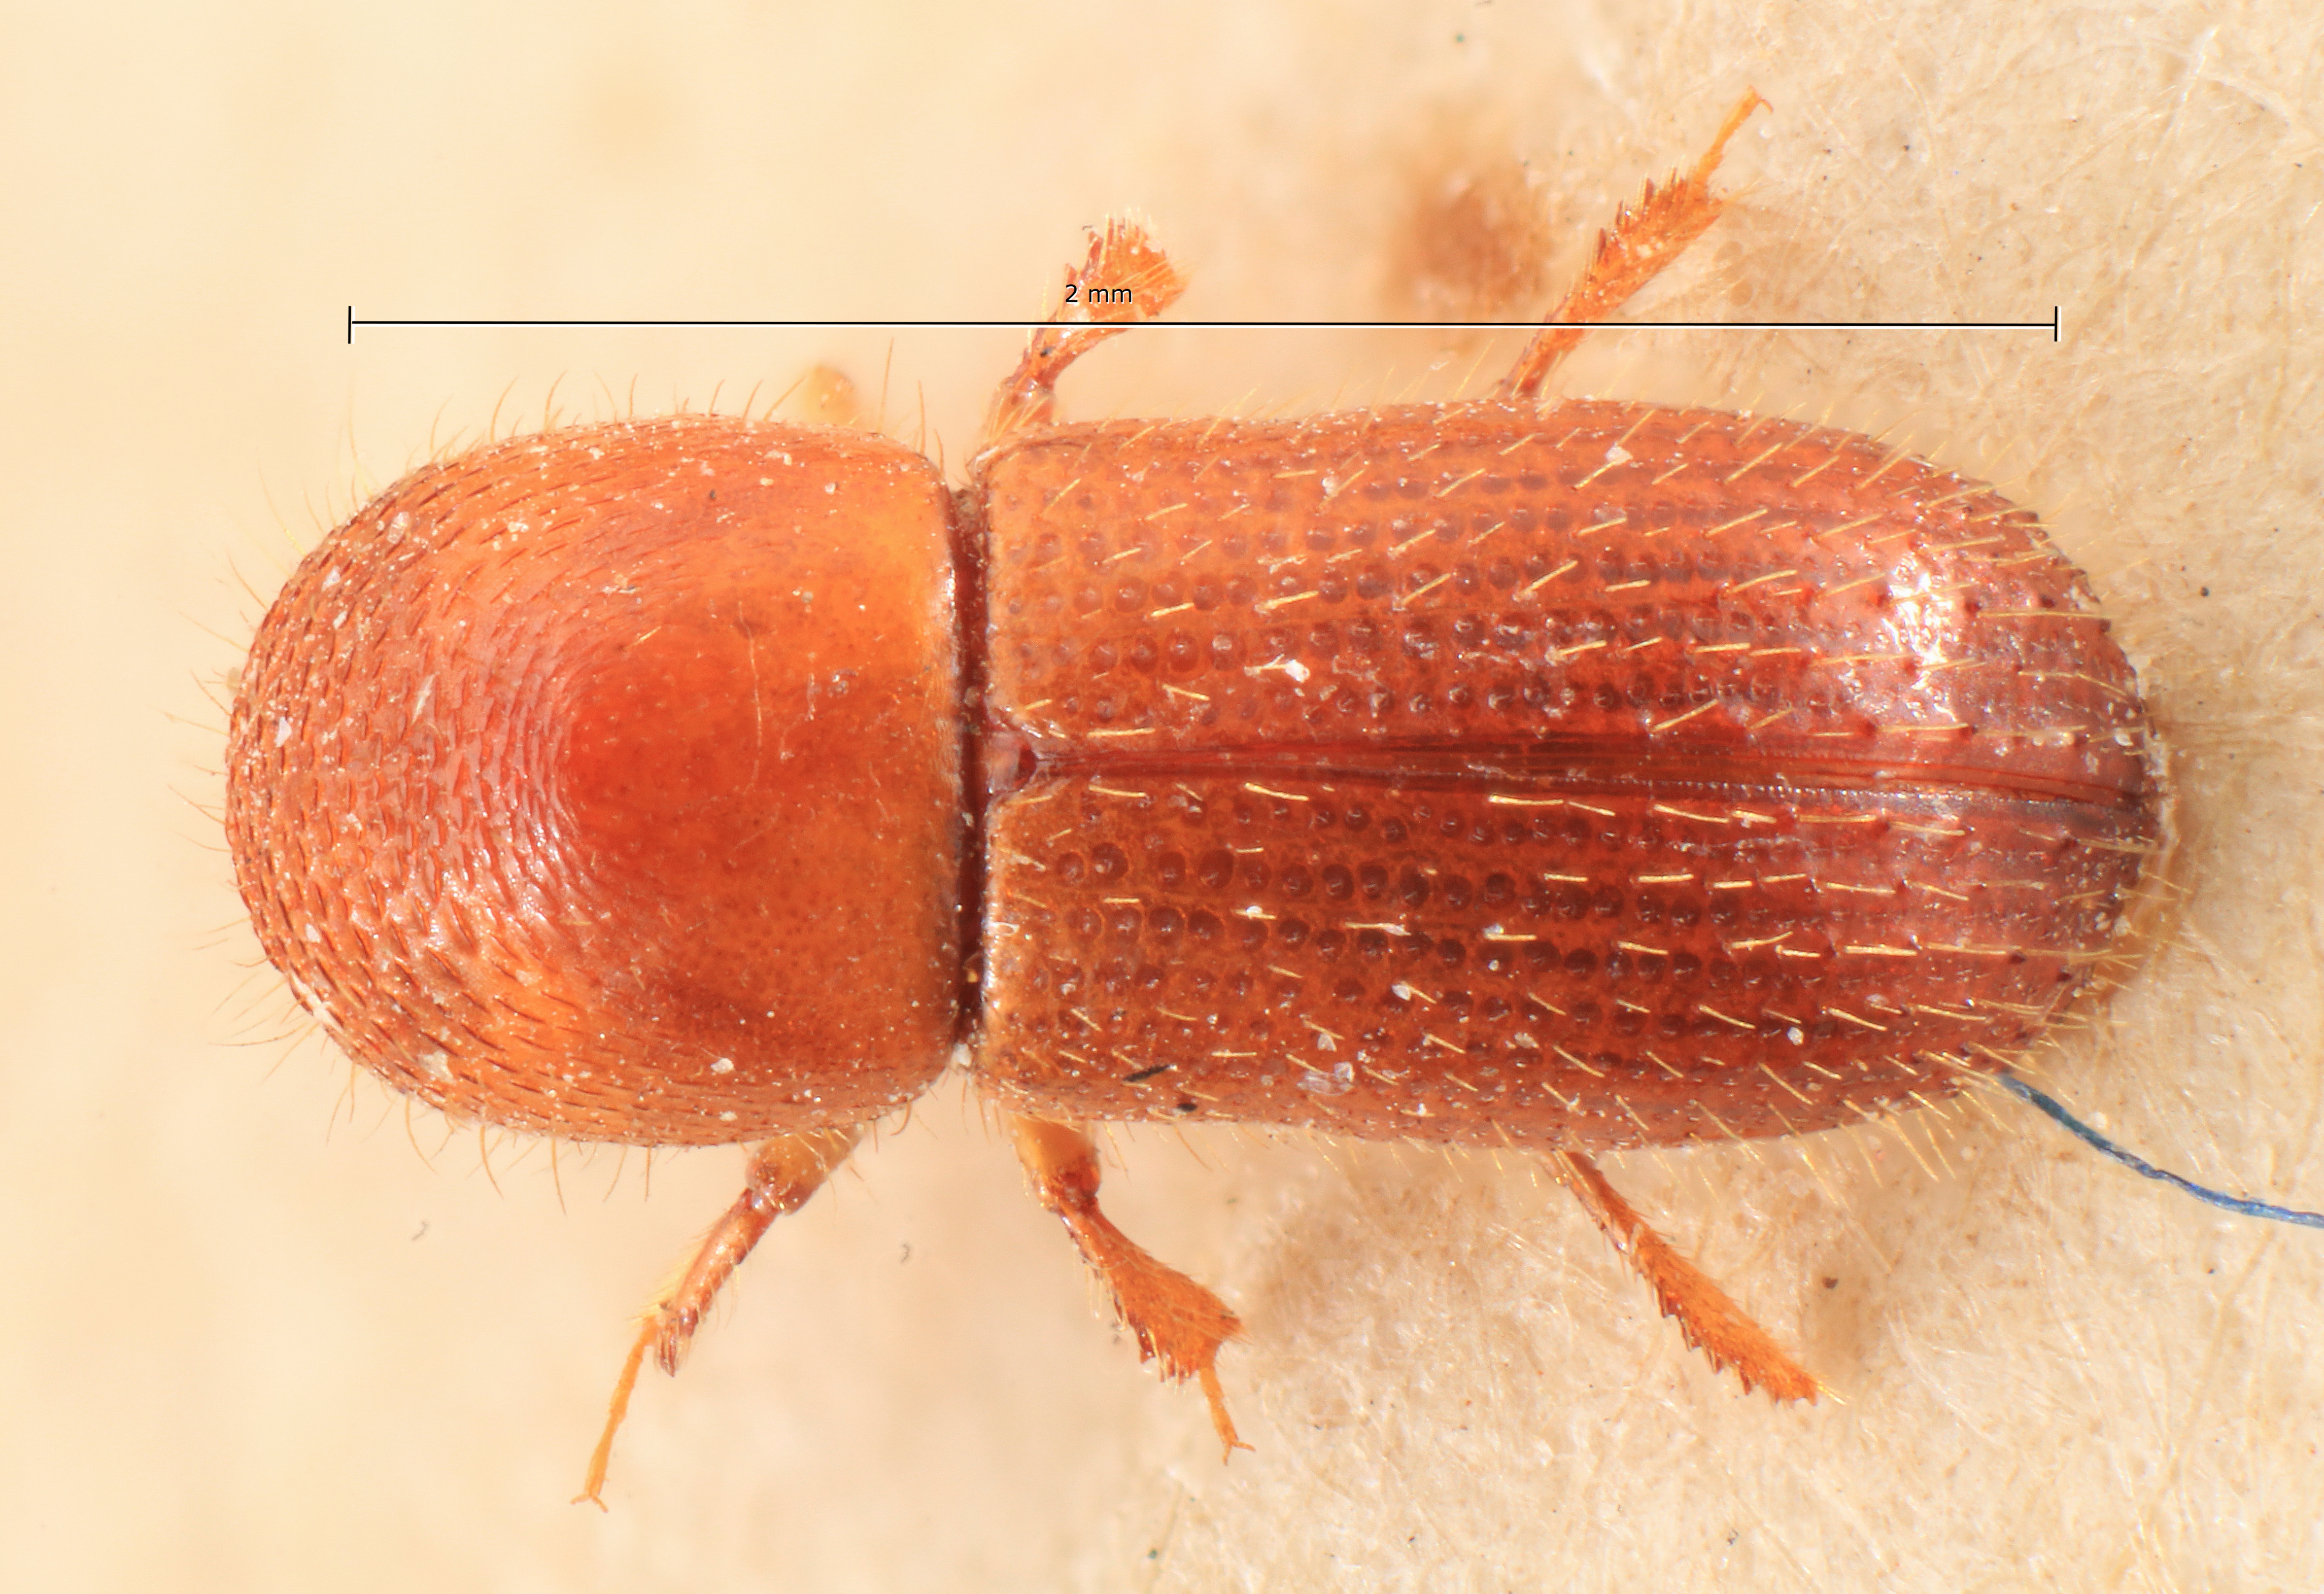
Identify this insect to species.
Xyleborus convexicauda
